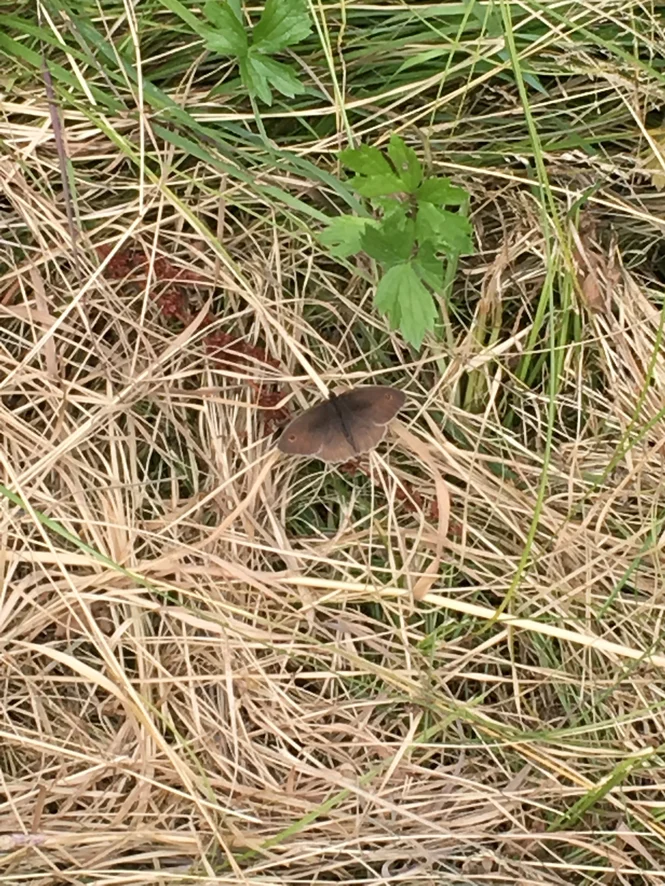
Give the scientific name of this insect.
Maniola jurtina
